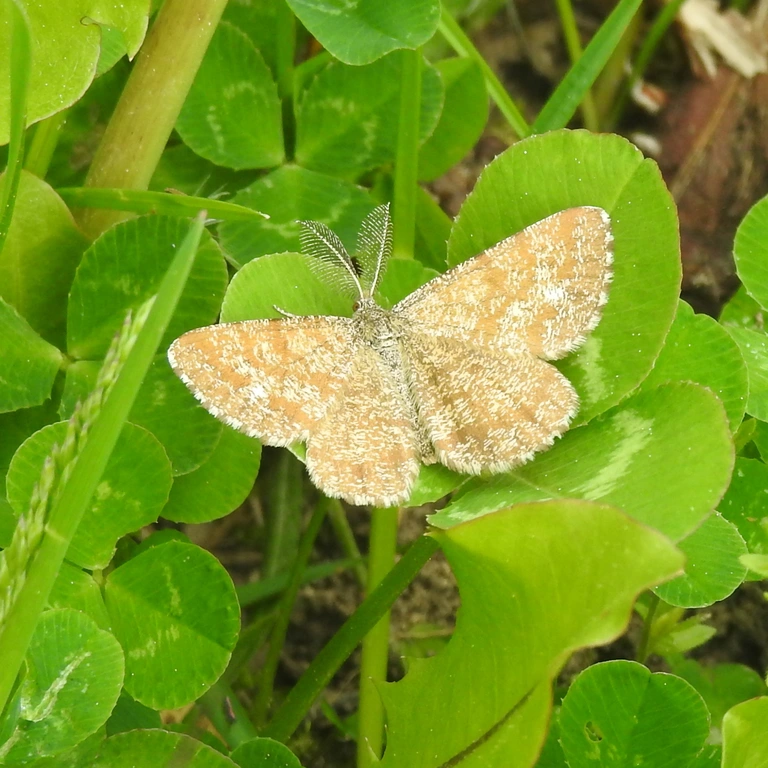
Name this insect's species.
Ematurga atomaria
